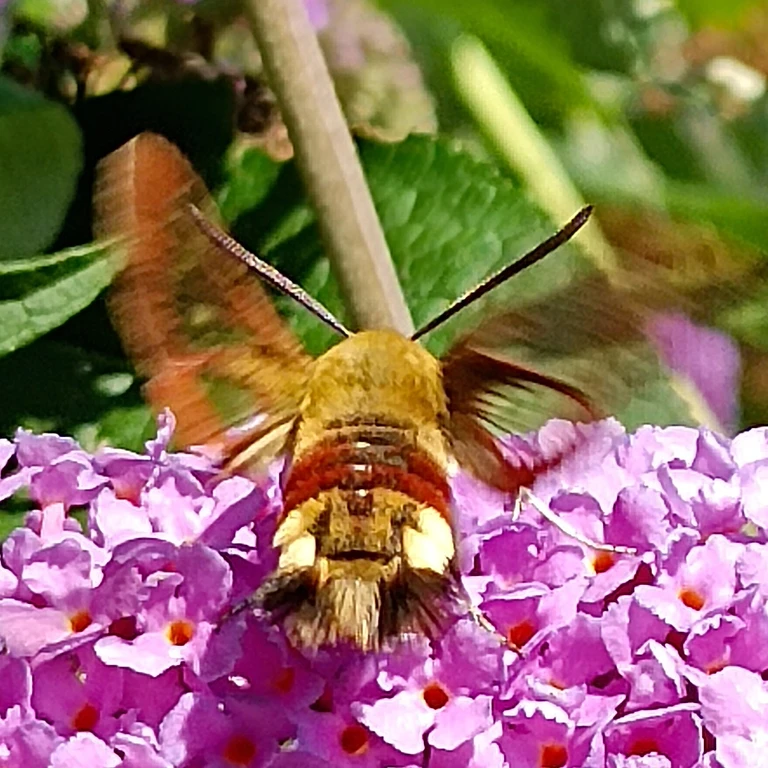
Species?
Hemaris fuciformis
